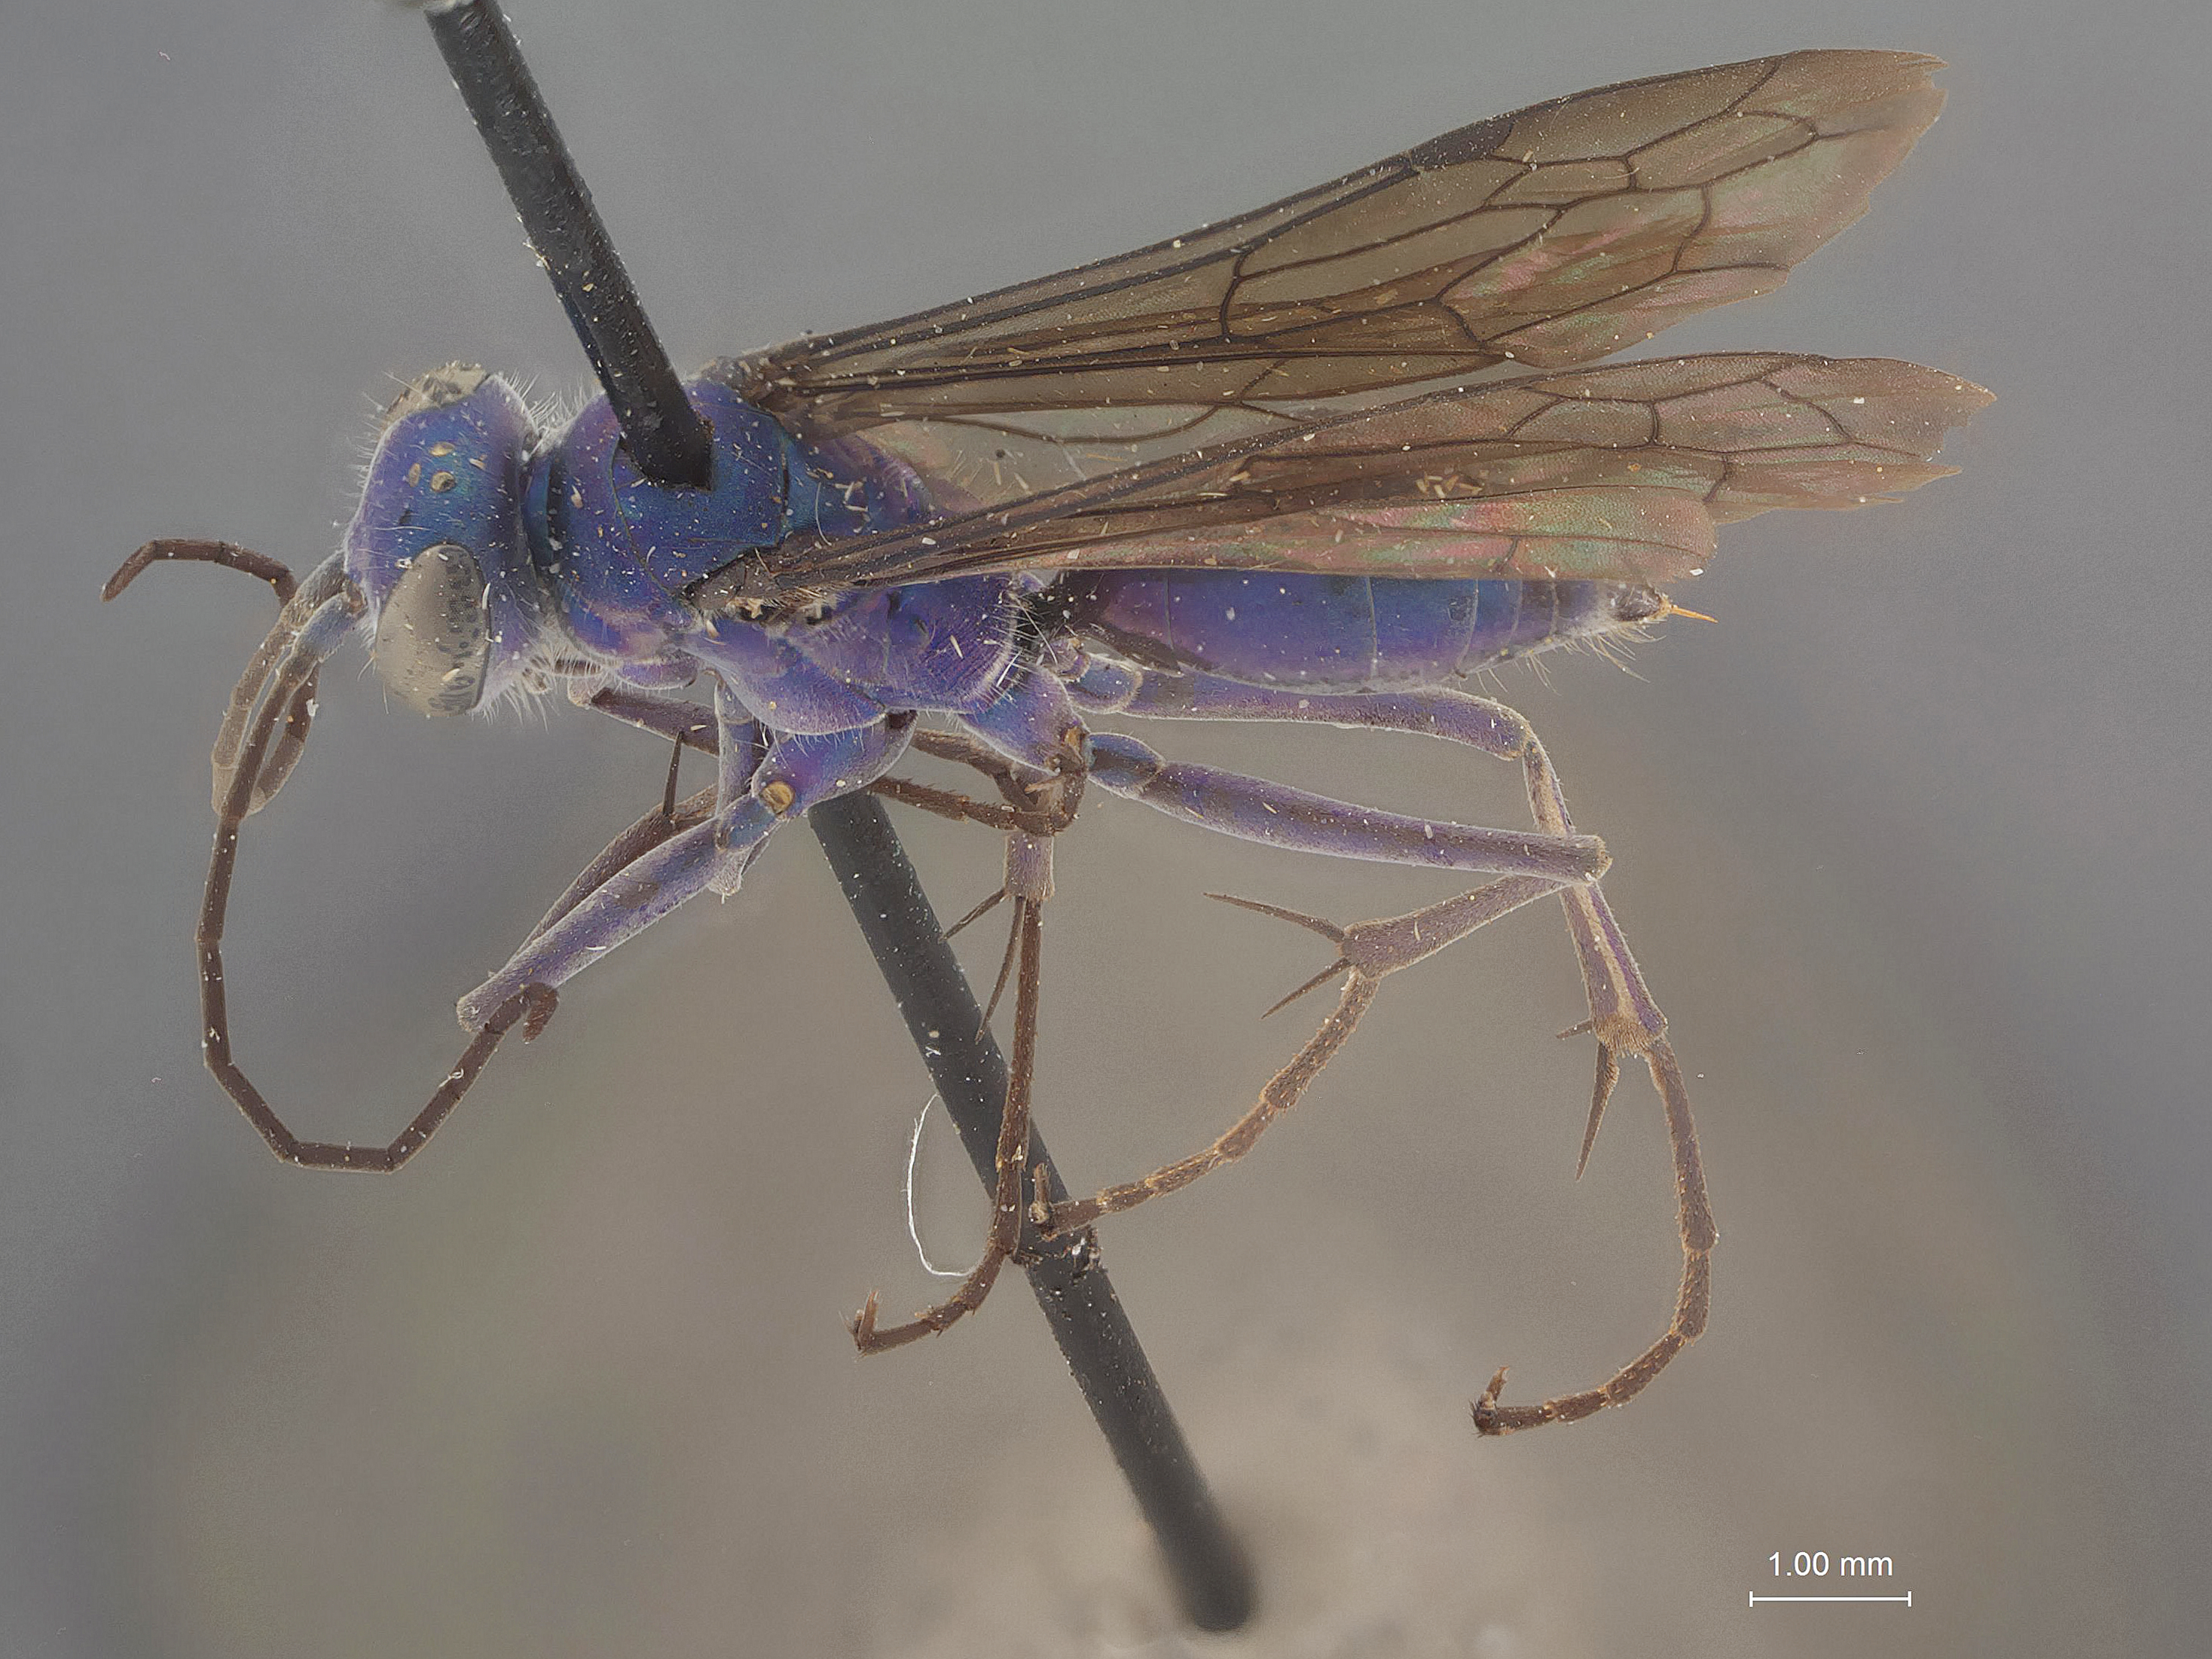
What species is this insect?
Auplopus striatus
